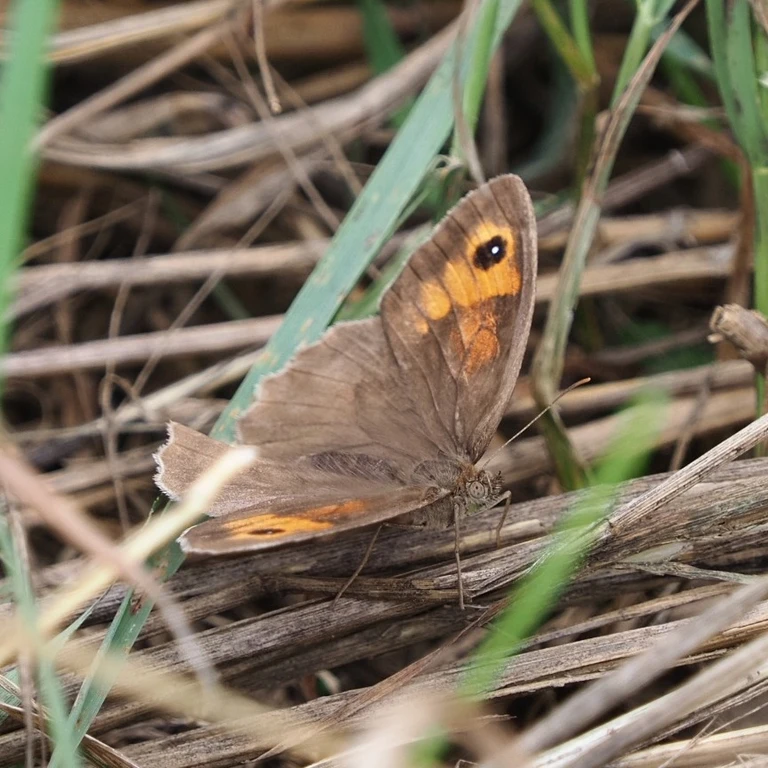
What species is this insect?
Maniola jurtina
